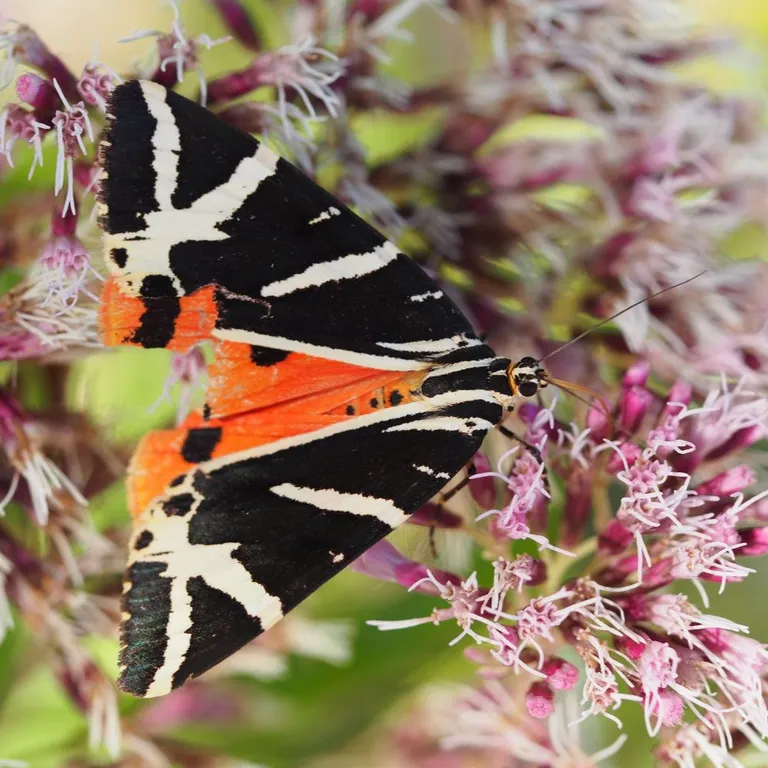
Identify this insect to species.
Euplagia quadripunctaria
